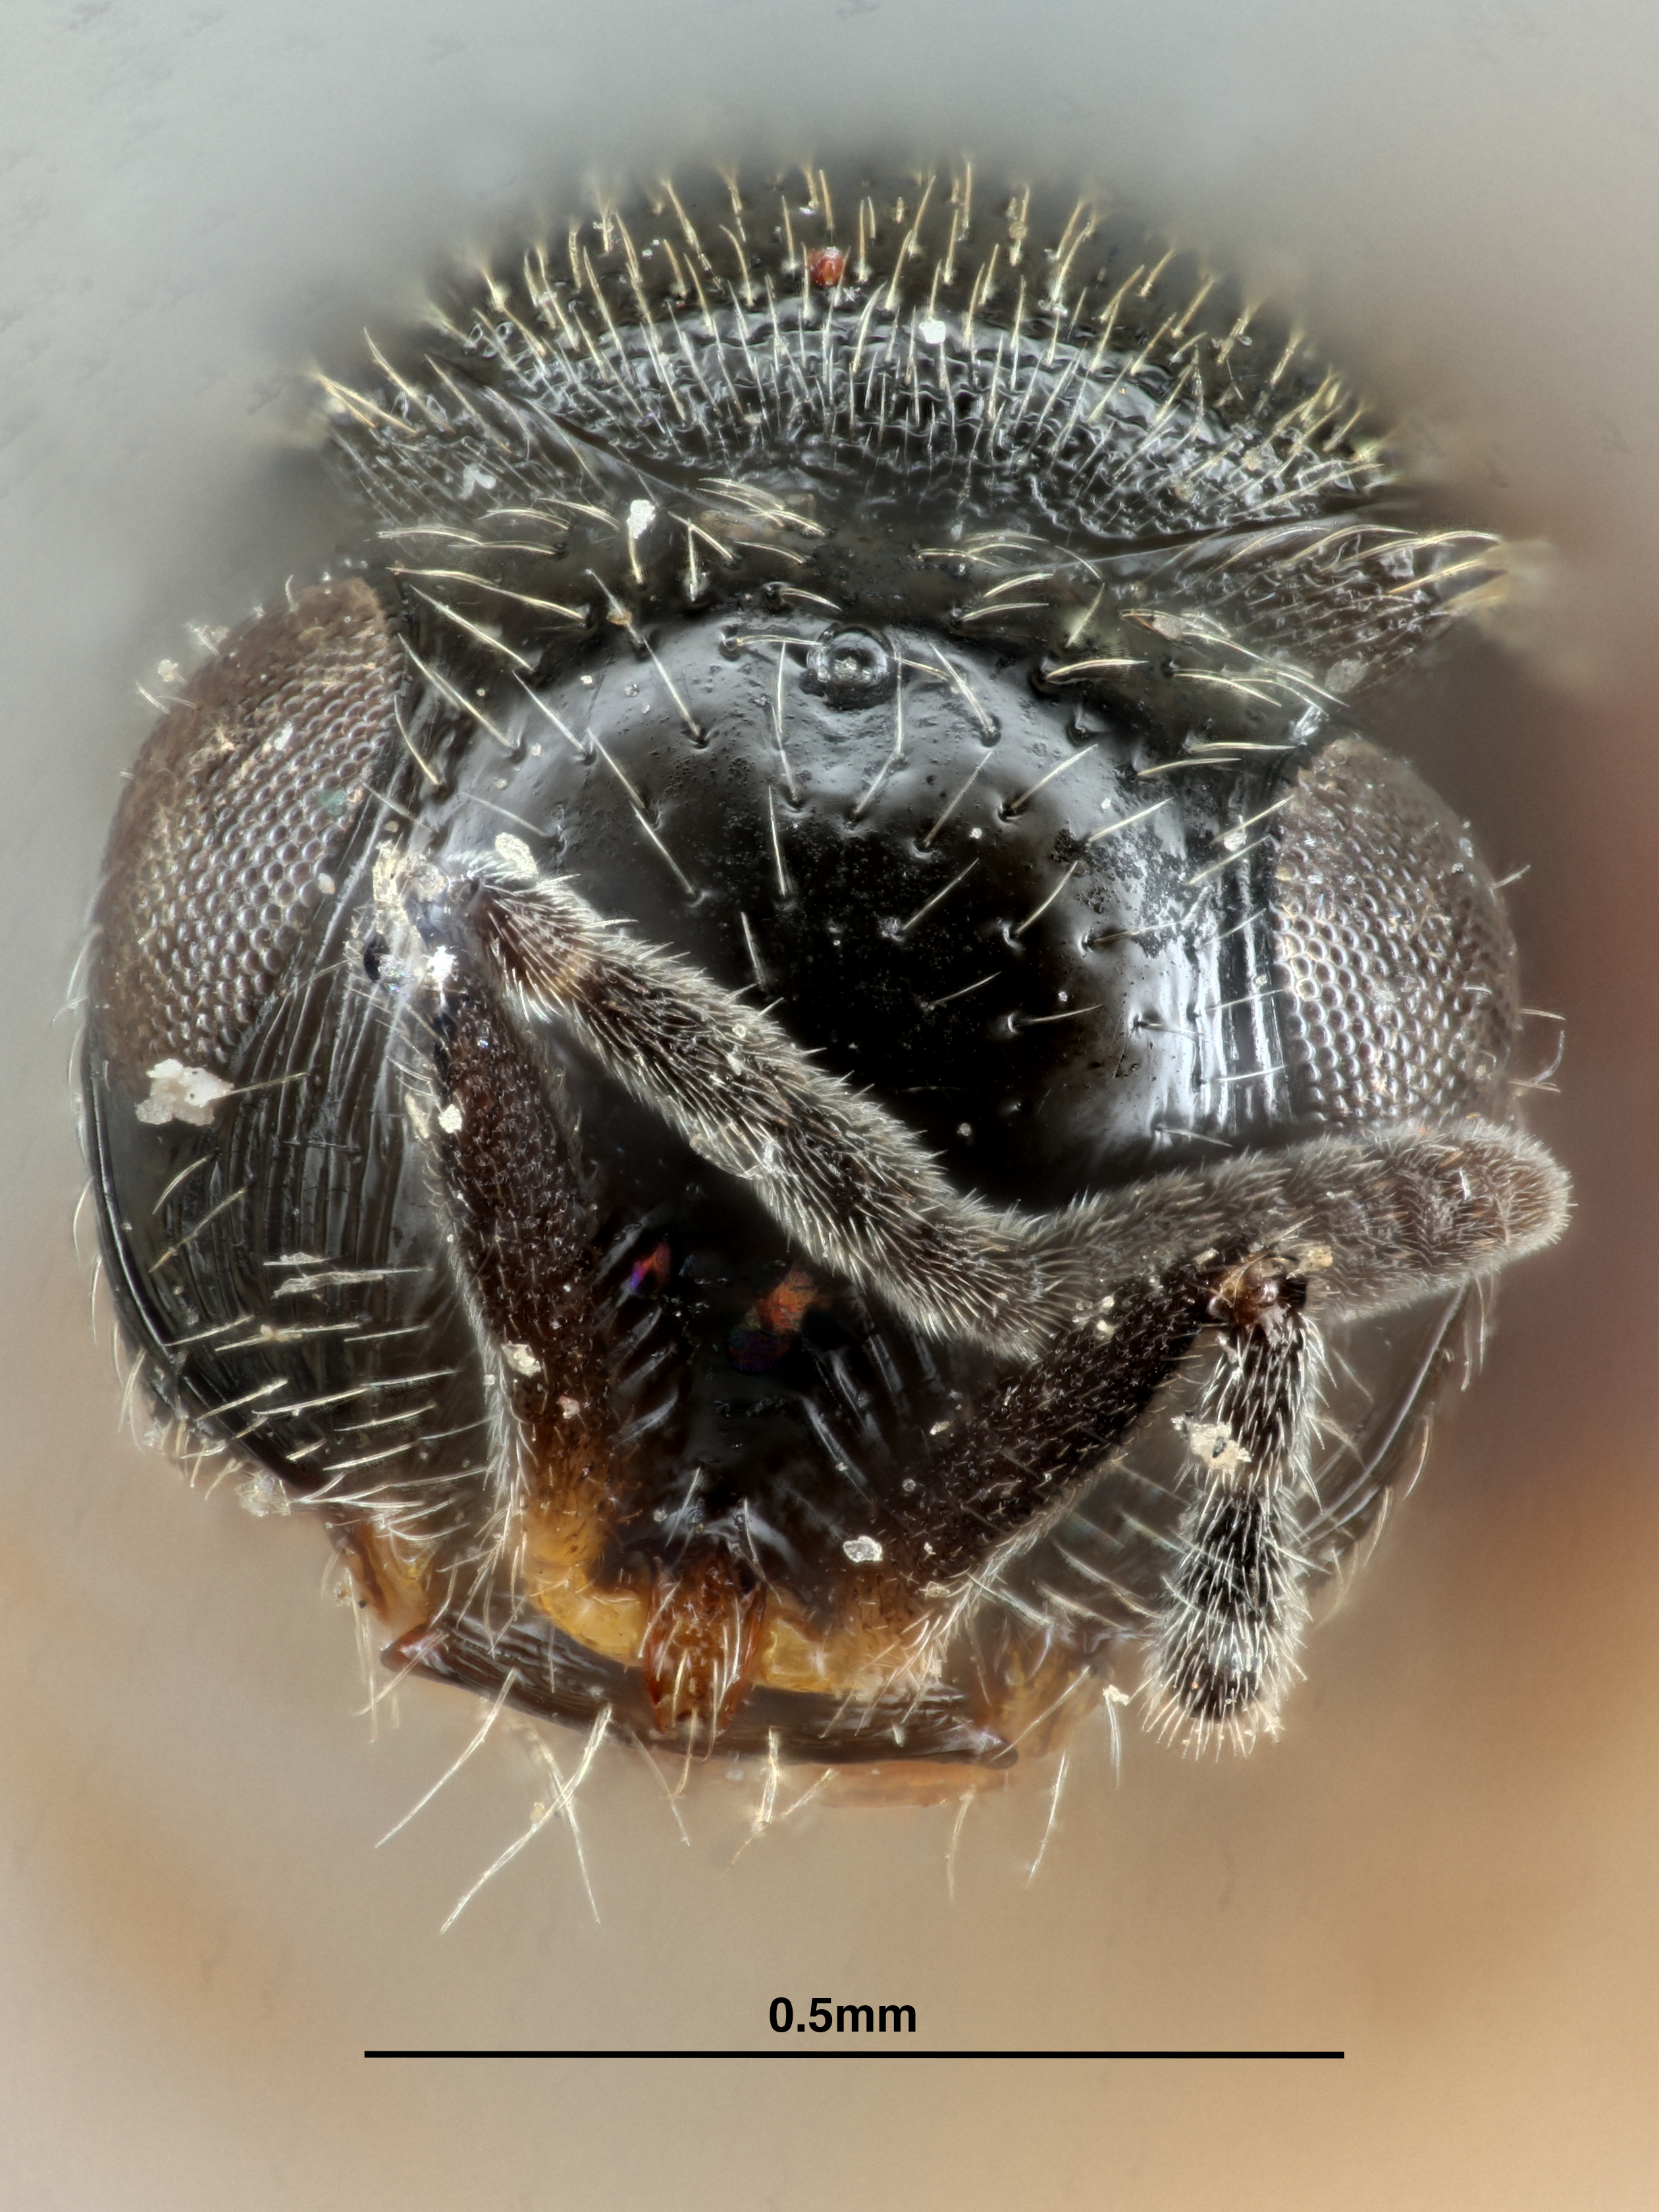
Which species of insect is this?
Trimorus striopunctatus
